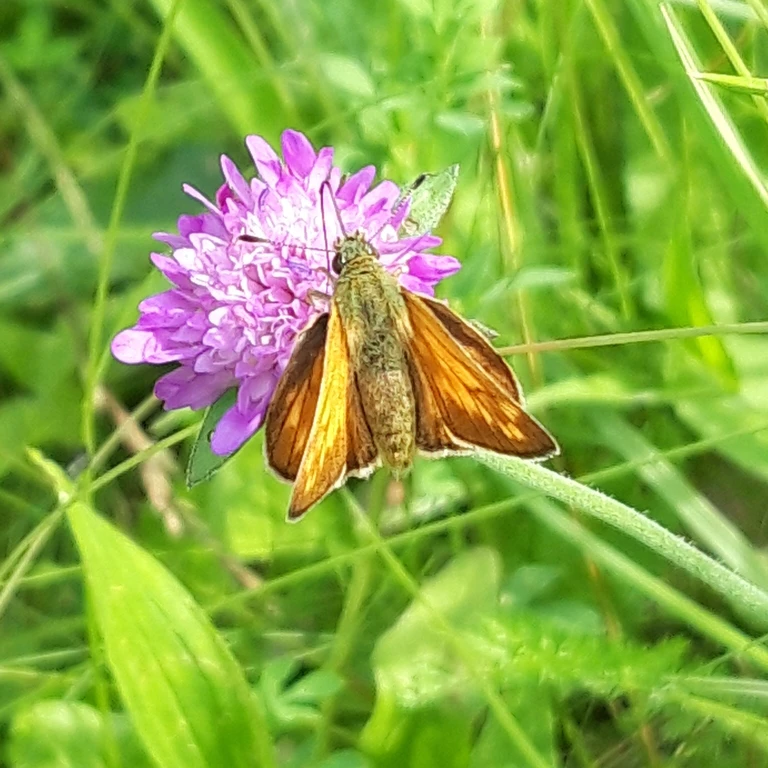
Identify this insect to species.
Ochlodes sylvanus (also Ochlodes venata)
